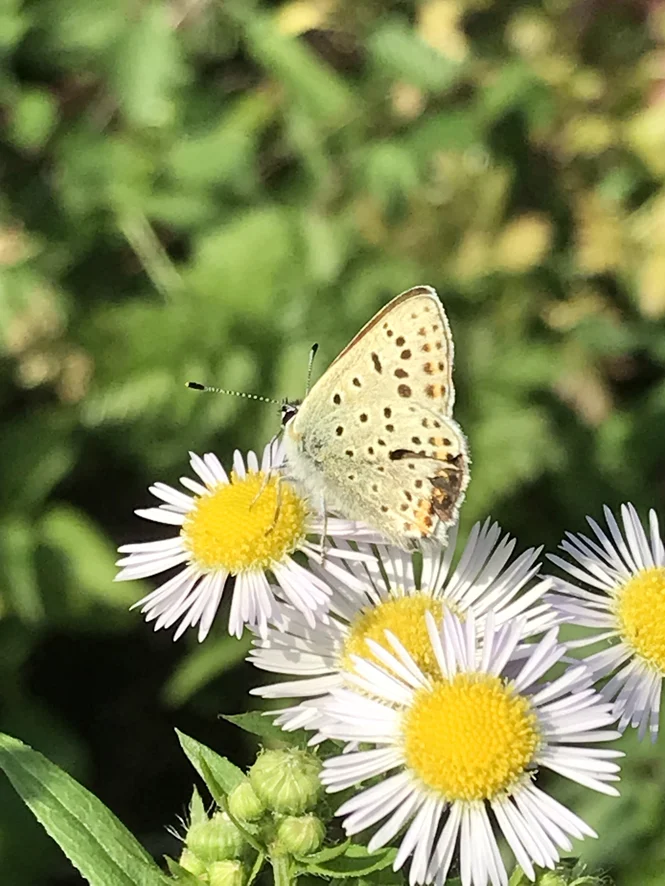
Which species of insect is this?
Lycaena tityrus (also Loweia tityrus)
